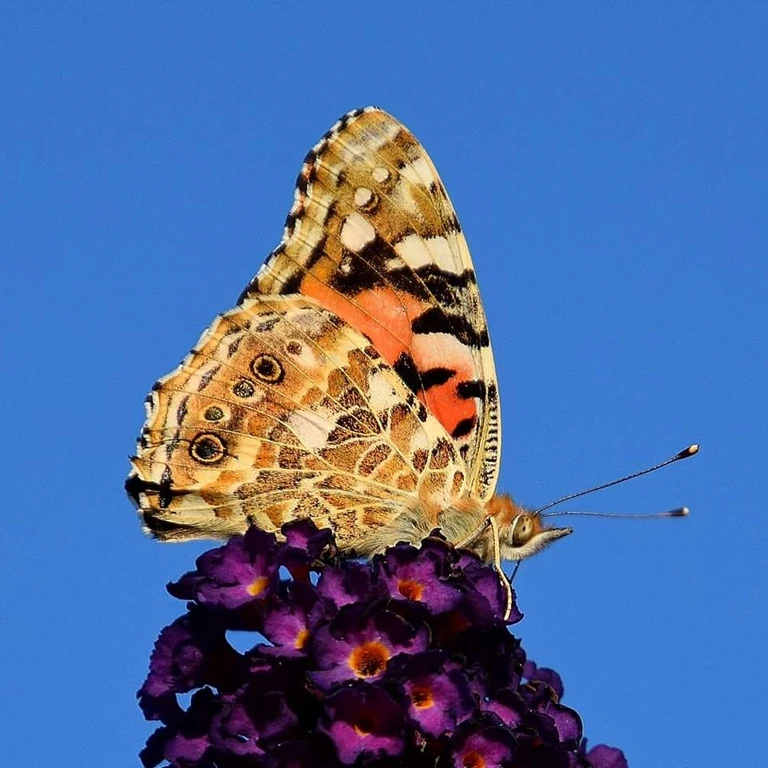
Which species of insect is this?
Vanessa cardui
